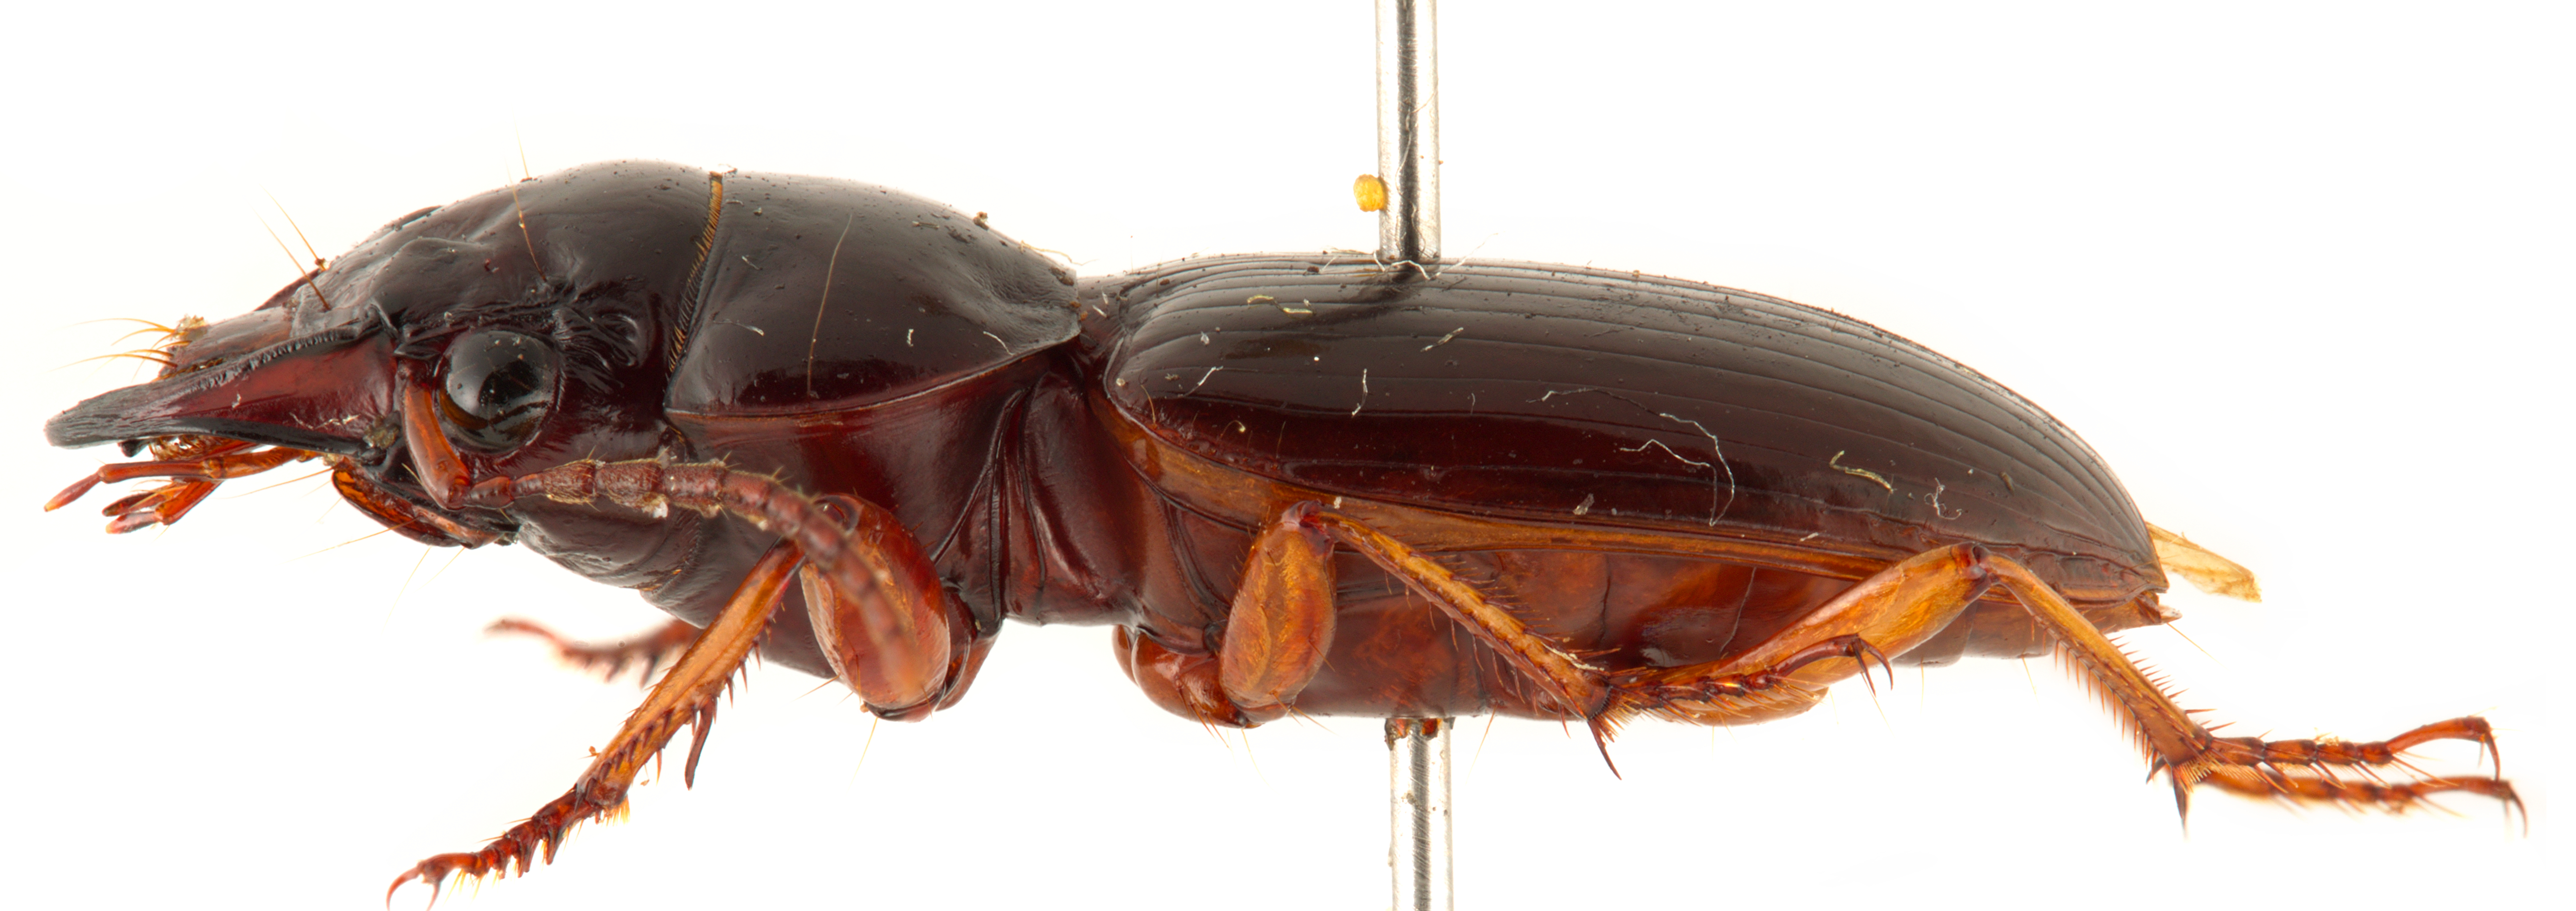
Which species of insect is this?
Polpochila brunnea (also Polpochila rotundicollis)
